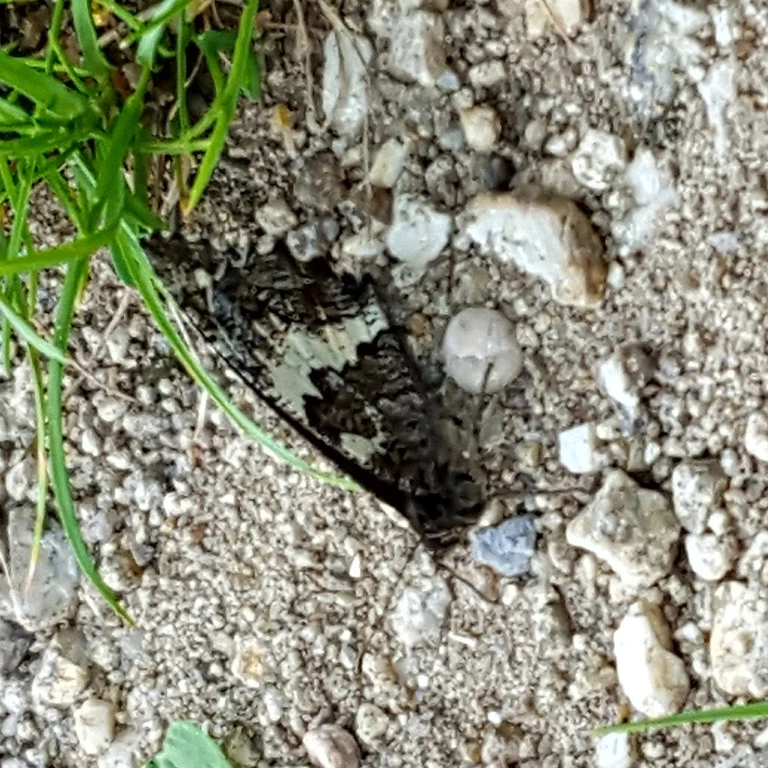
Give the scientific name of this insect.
Brintesia circe
